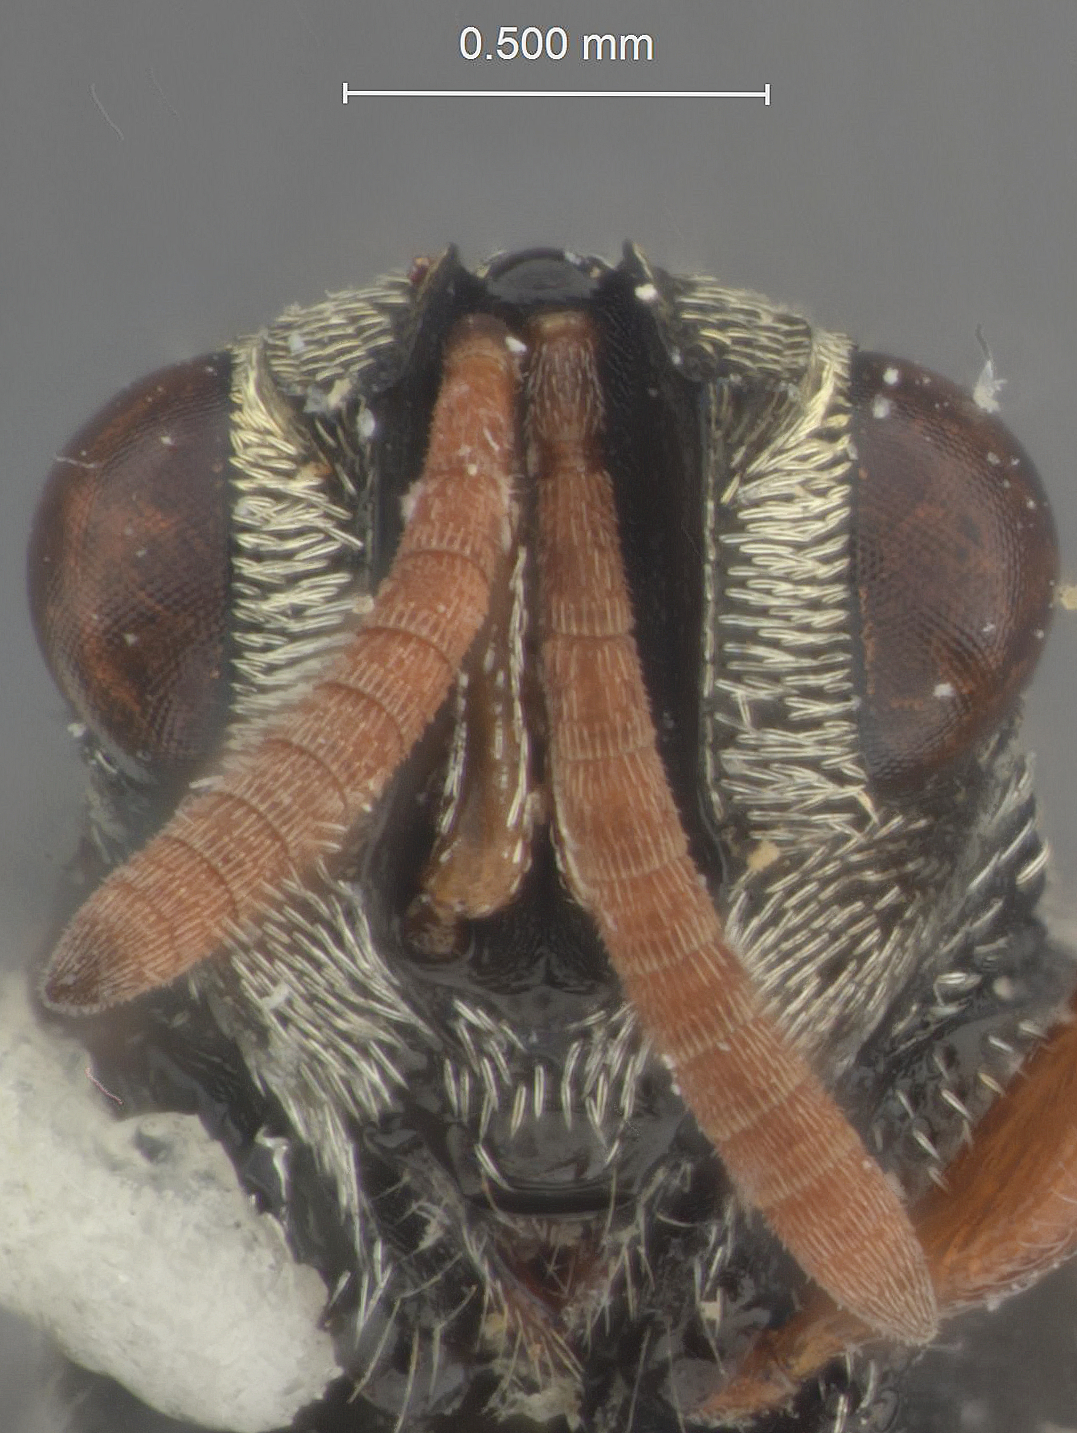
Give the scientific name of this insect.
Dirhinus georgei
